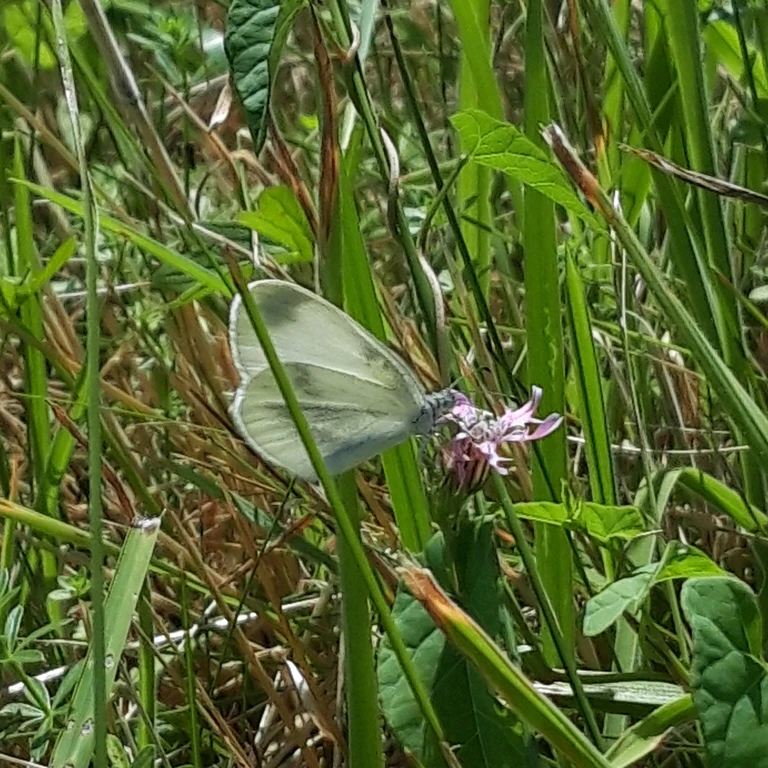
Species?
Leptidea sinapis/juvernica
